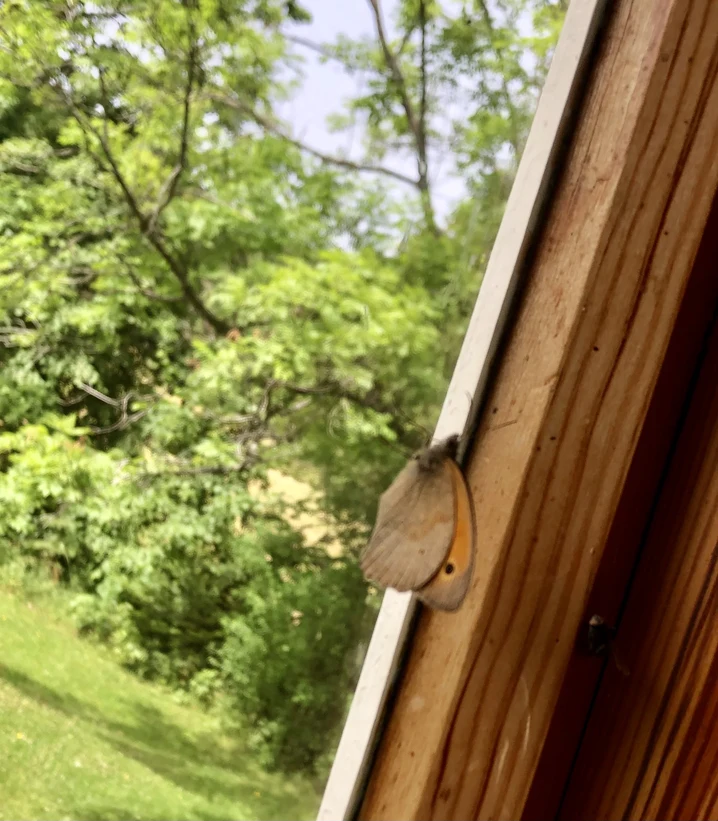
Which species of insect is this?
Maniola jurtina
